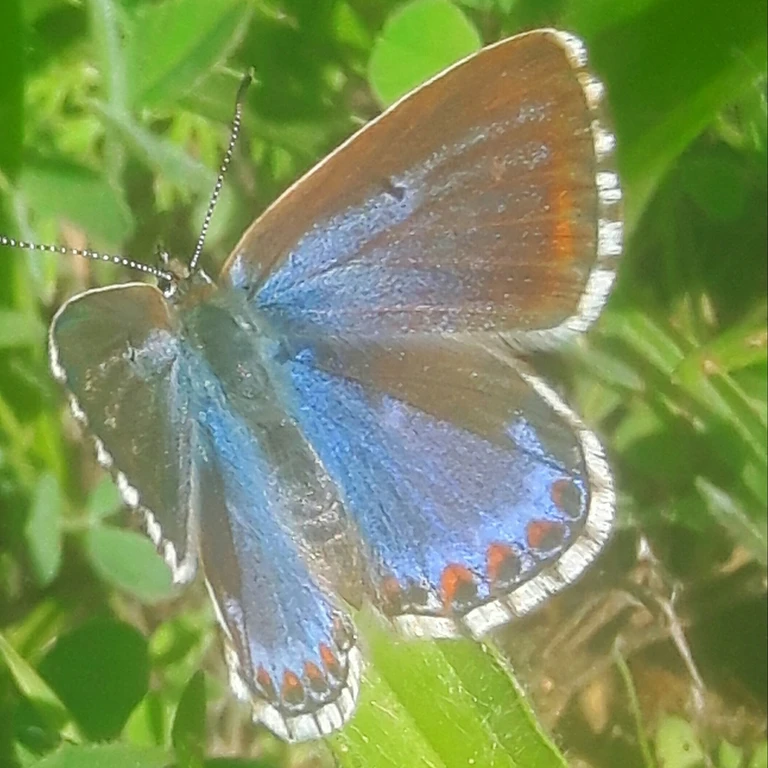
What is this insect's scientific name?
Lysandra bellargus
